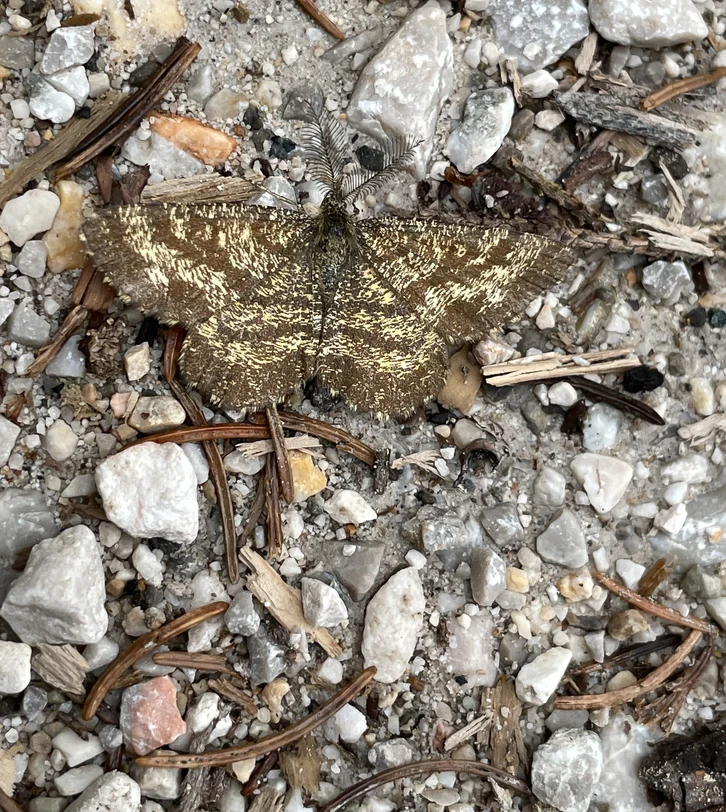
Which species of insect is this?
Ematurga atomaria
